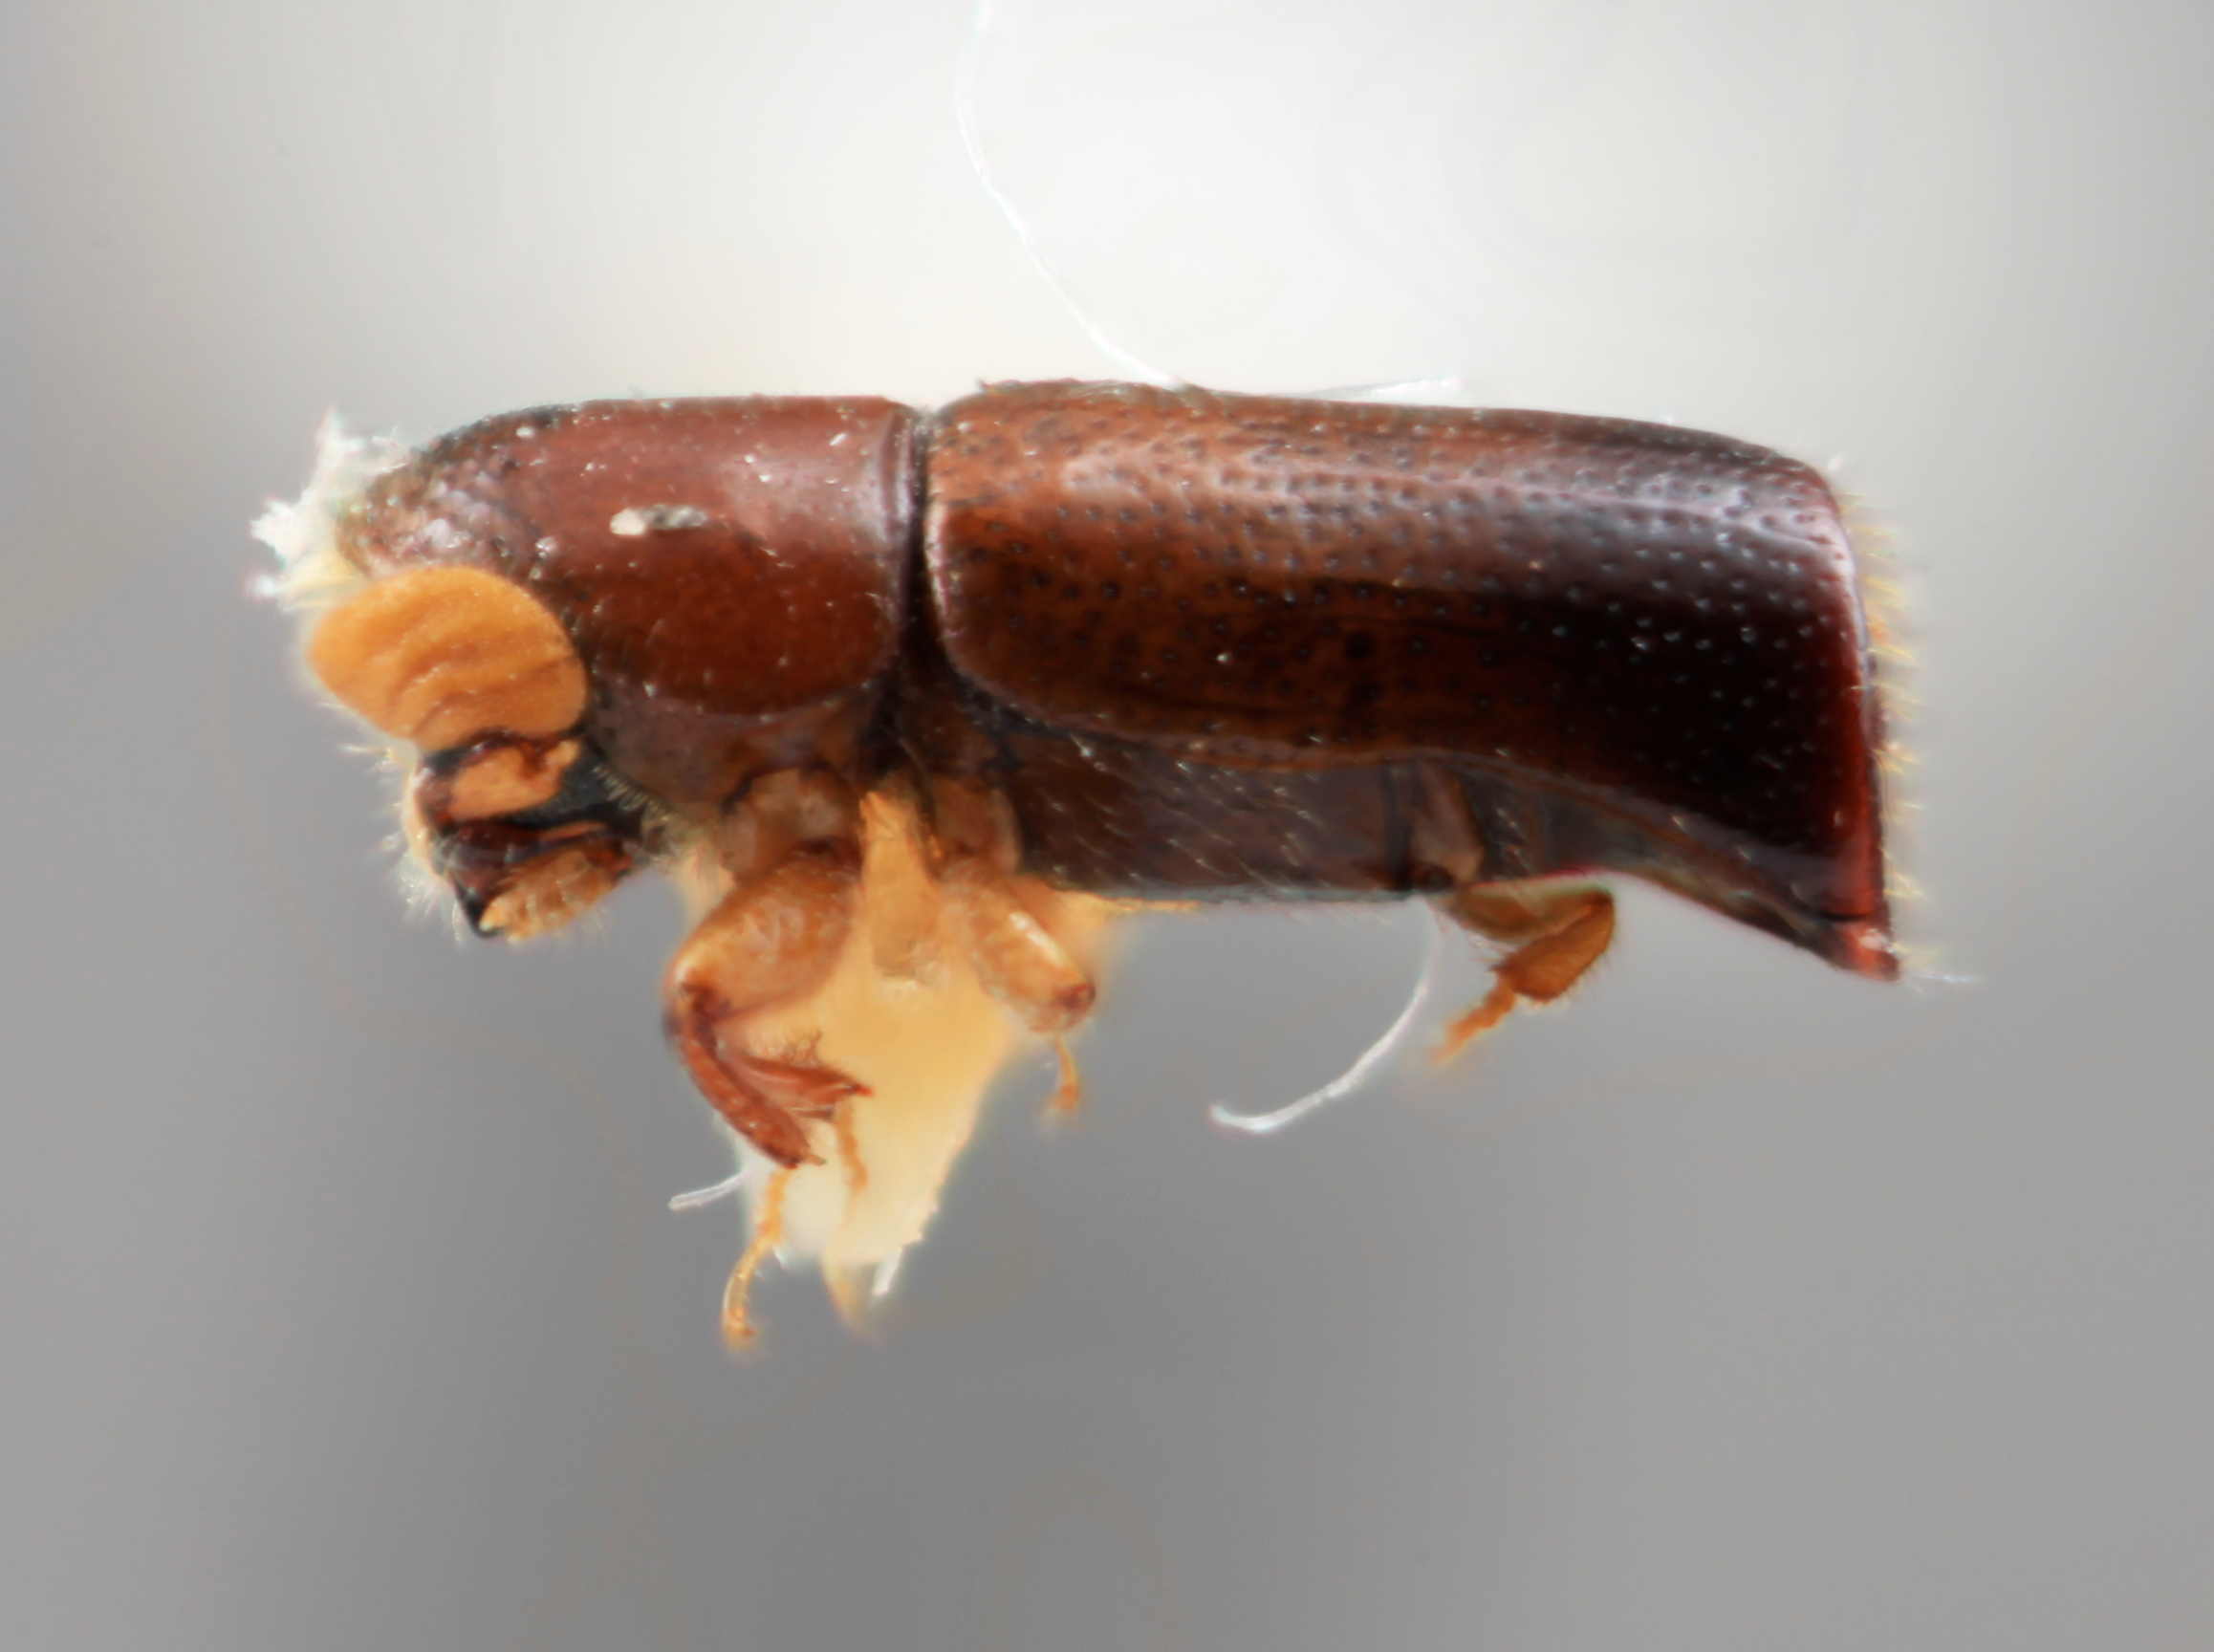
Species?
Corthylus petilus
